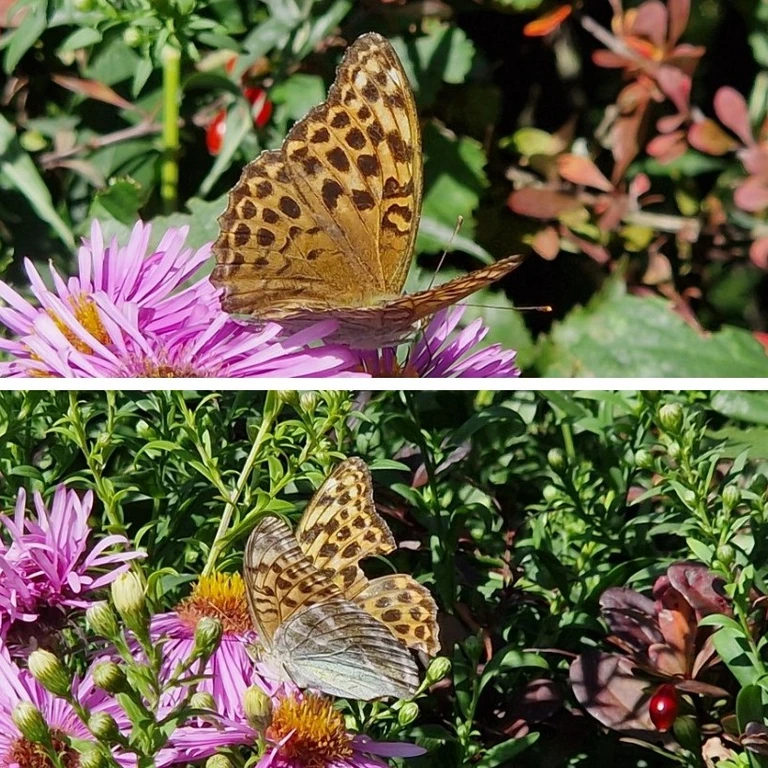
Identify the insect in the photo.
Argynnis paphia
